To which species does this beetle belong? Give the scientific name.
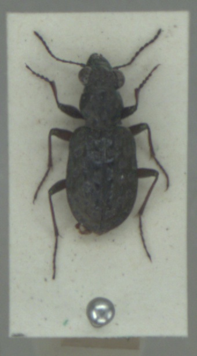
Elaphrus cupreus
